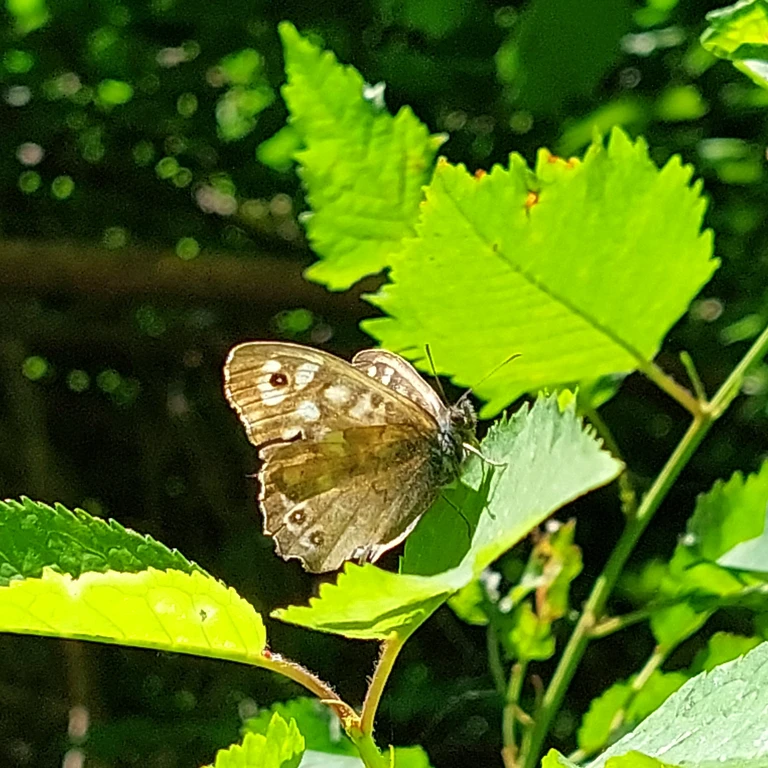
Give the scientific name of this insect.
Pararge aegeria
